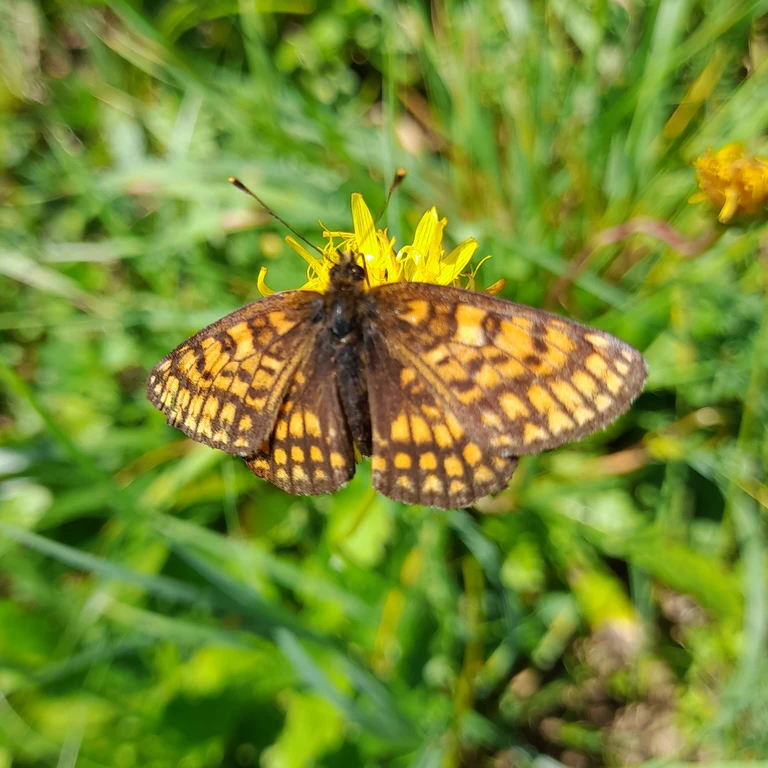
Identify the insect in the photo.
Melitaea athalia
